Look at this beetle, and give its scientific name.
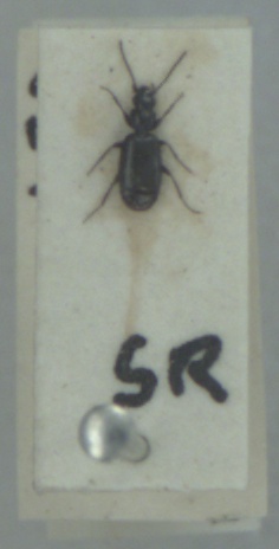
Microlestes maurus
